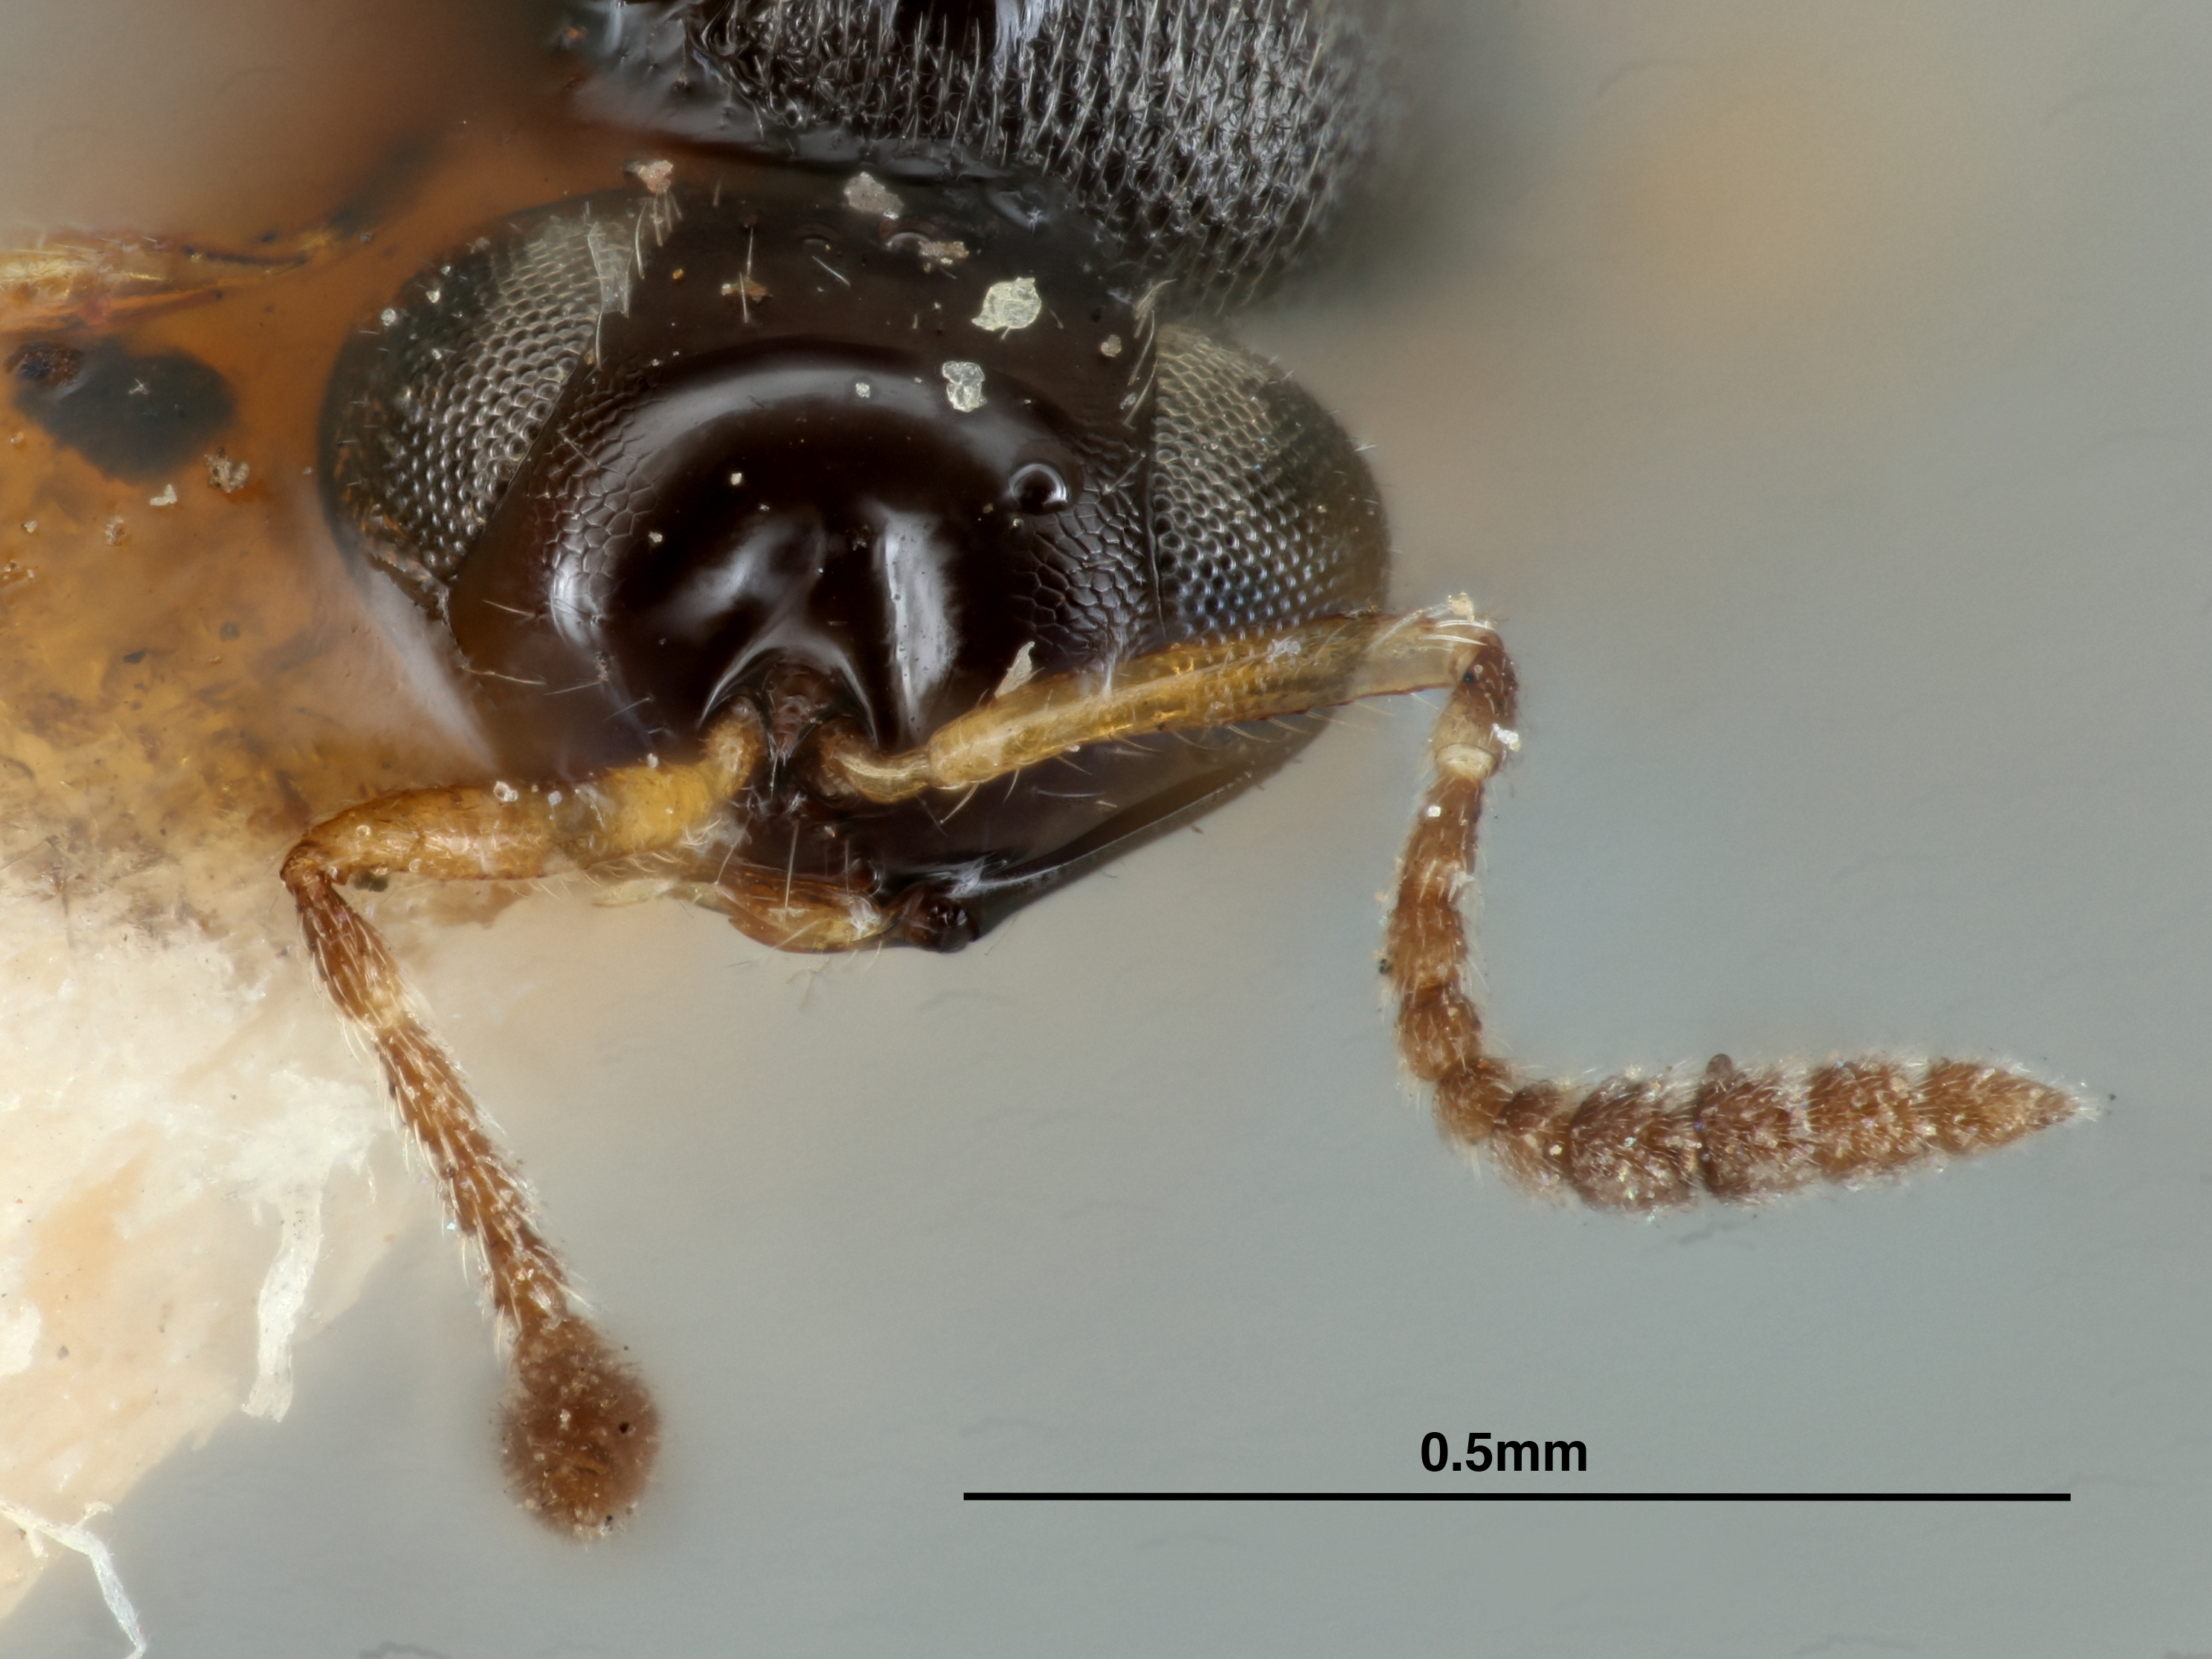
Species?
Telenomus perplexus
